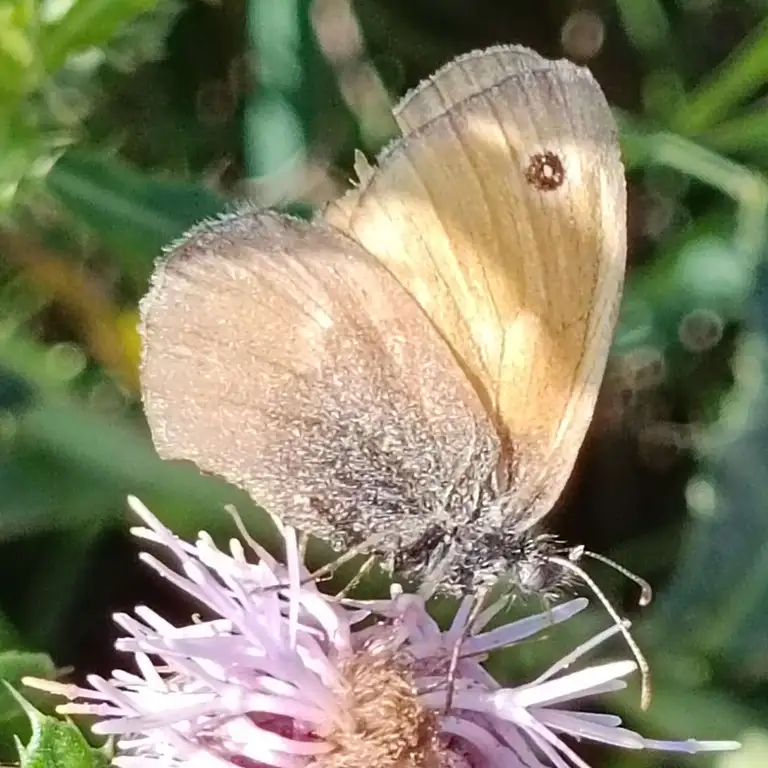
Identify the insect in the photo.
Coenonympha pamphilus
